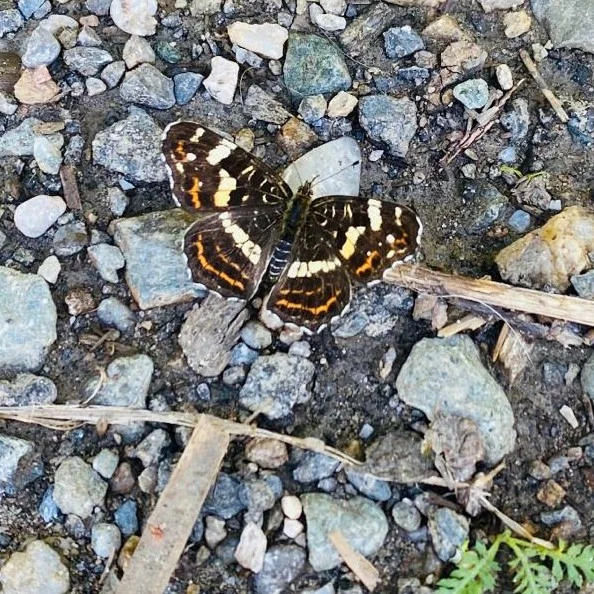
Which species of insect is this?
Araschnia levana
